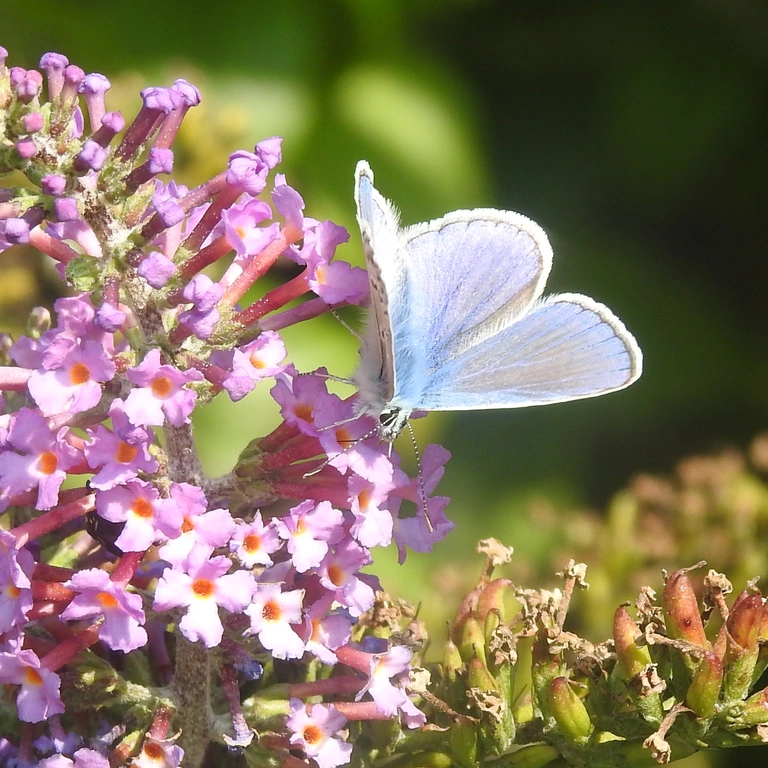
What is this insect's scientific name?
Polyommatus icarus
